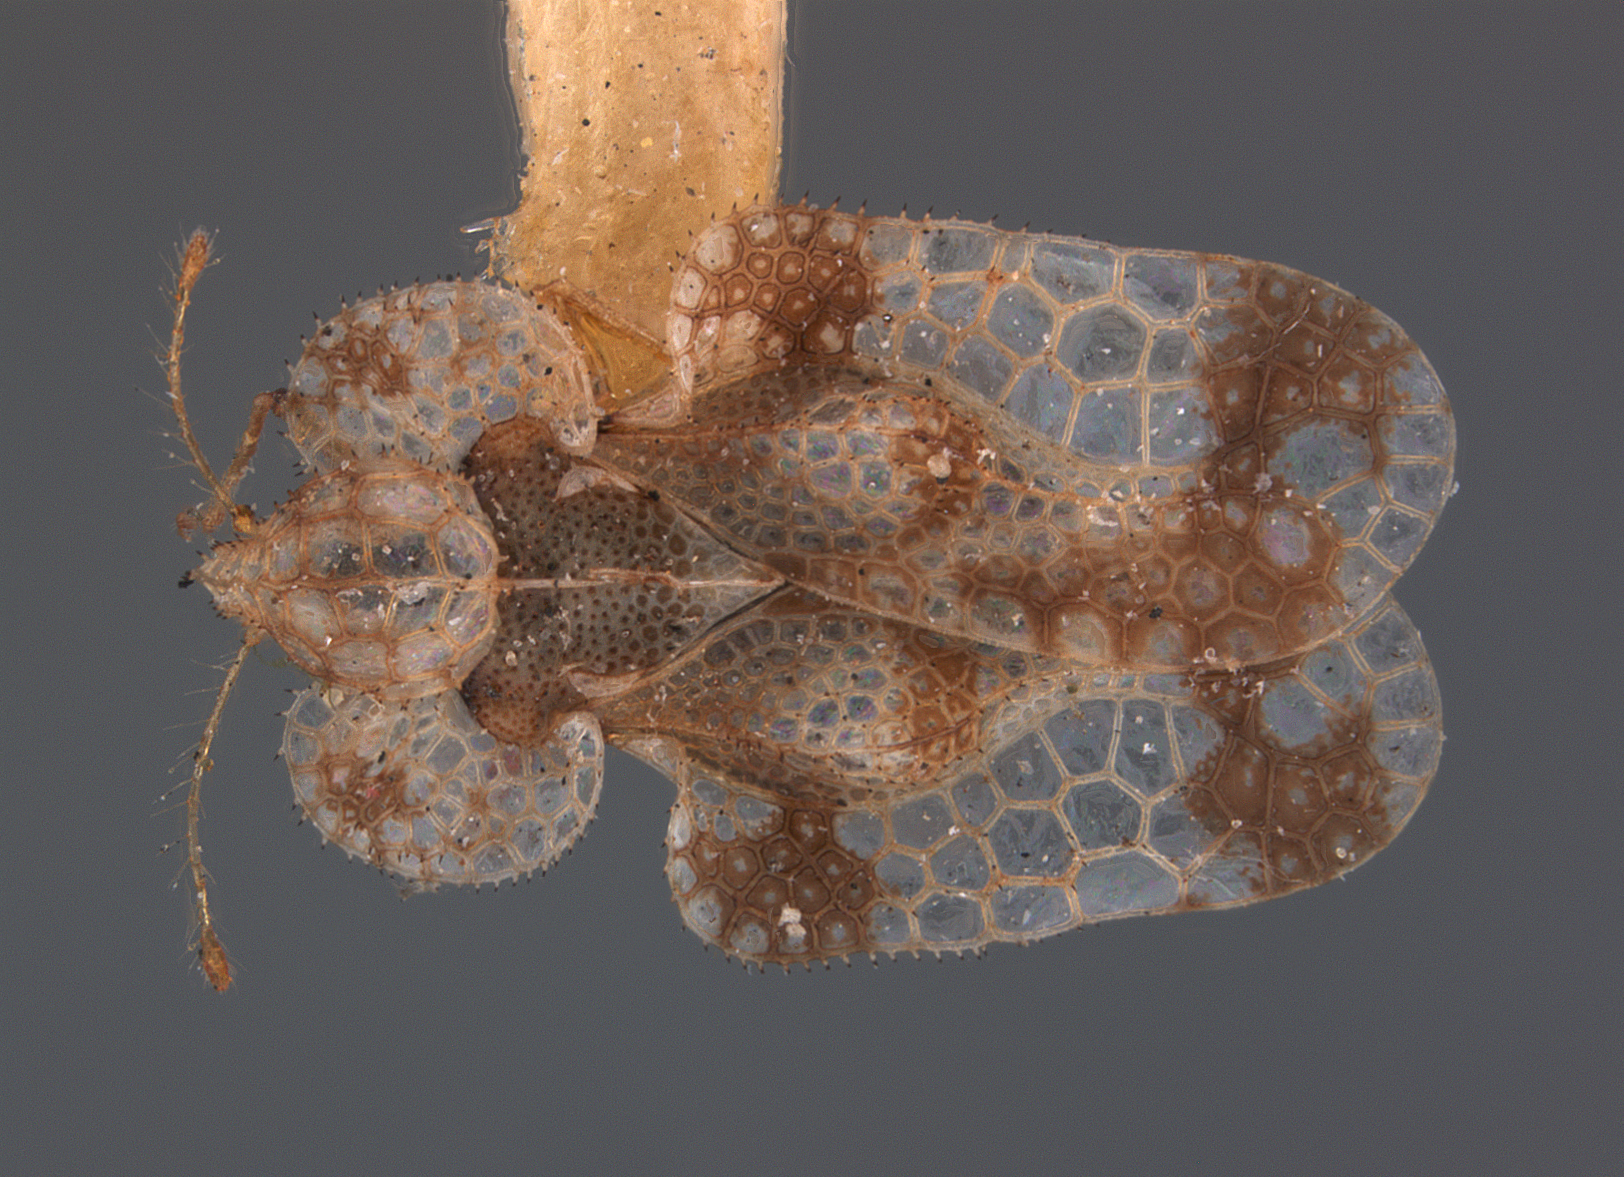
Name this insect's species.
Corythucha heidemanni
